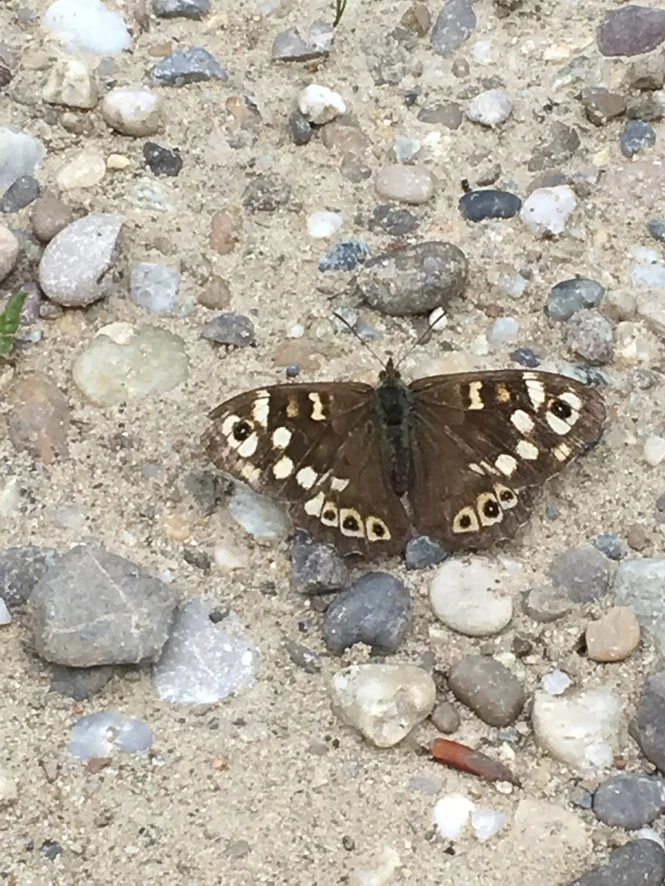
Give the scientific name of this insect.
Pararge aegeria
